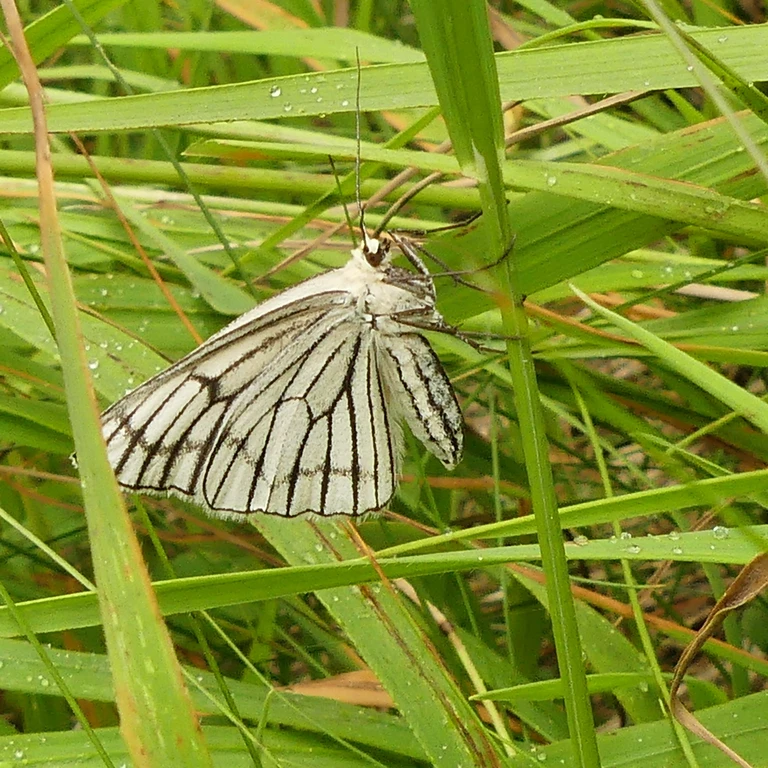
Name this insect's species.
Siona lineata
